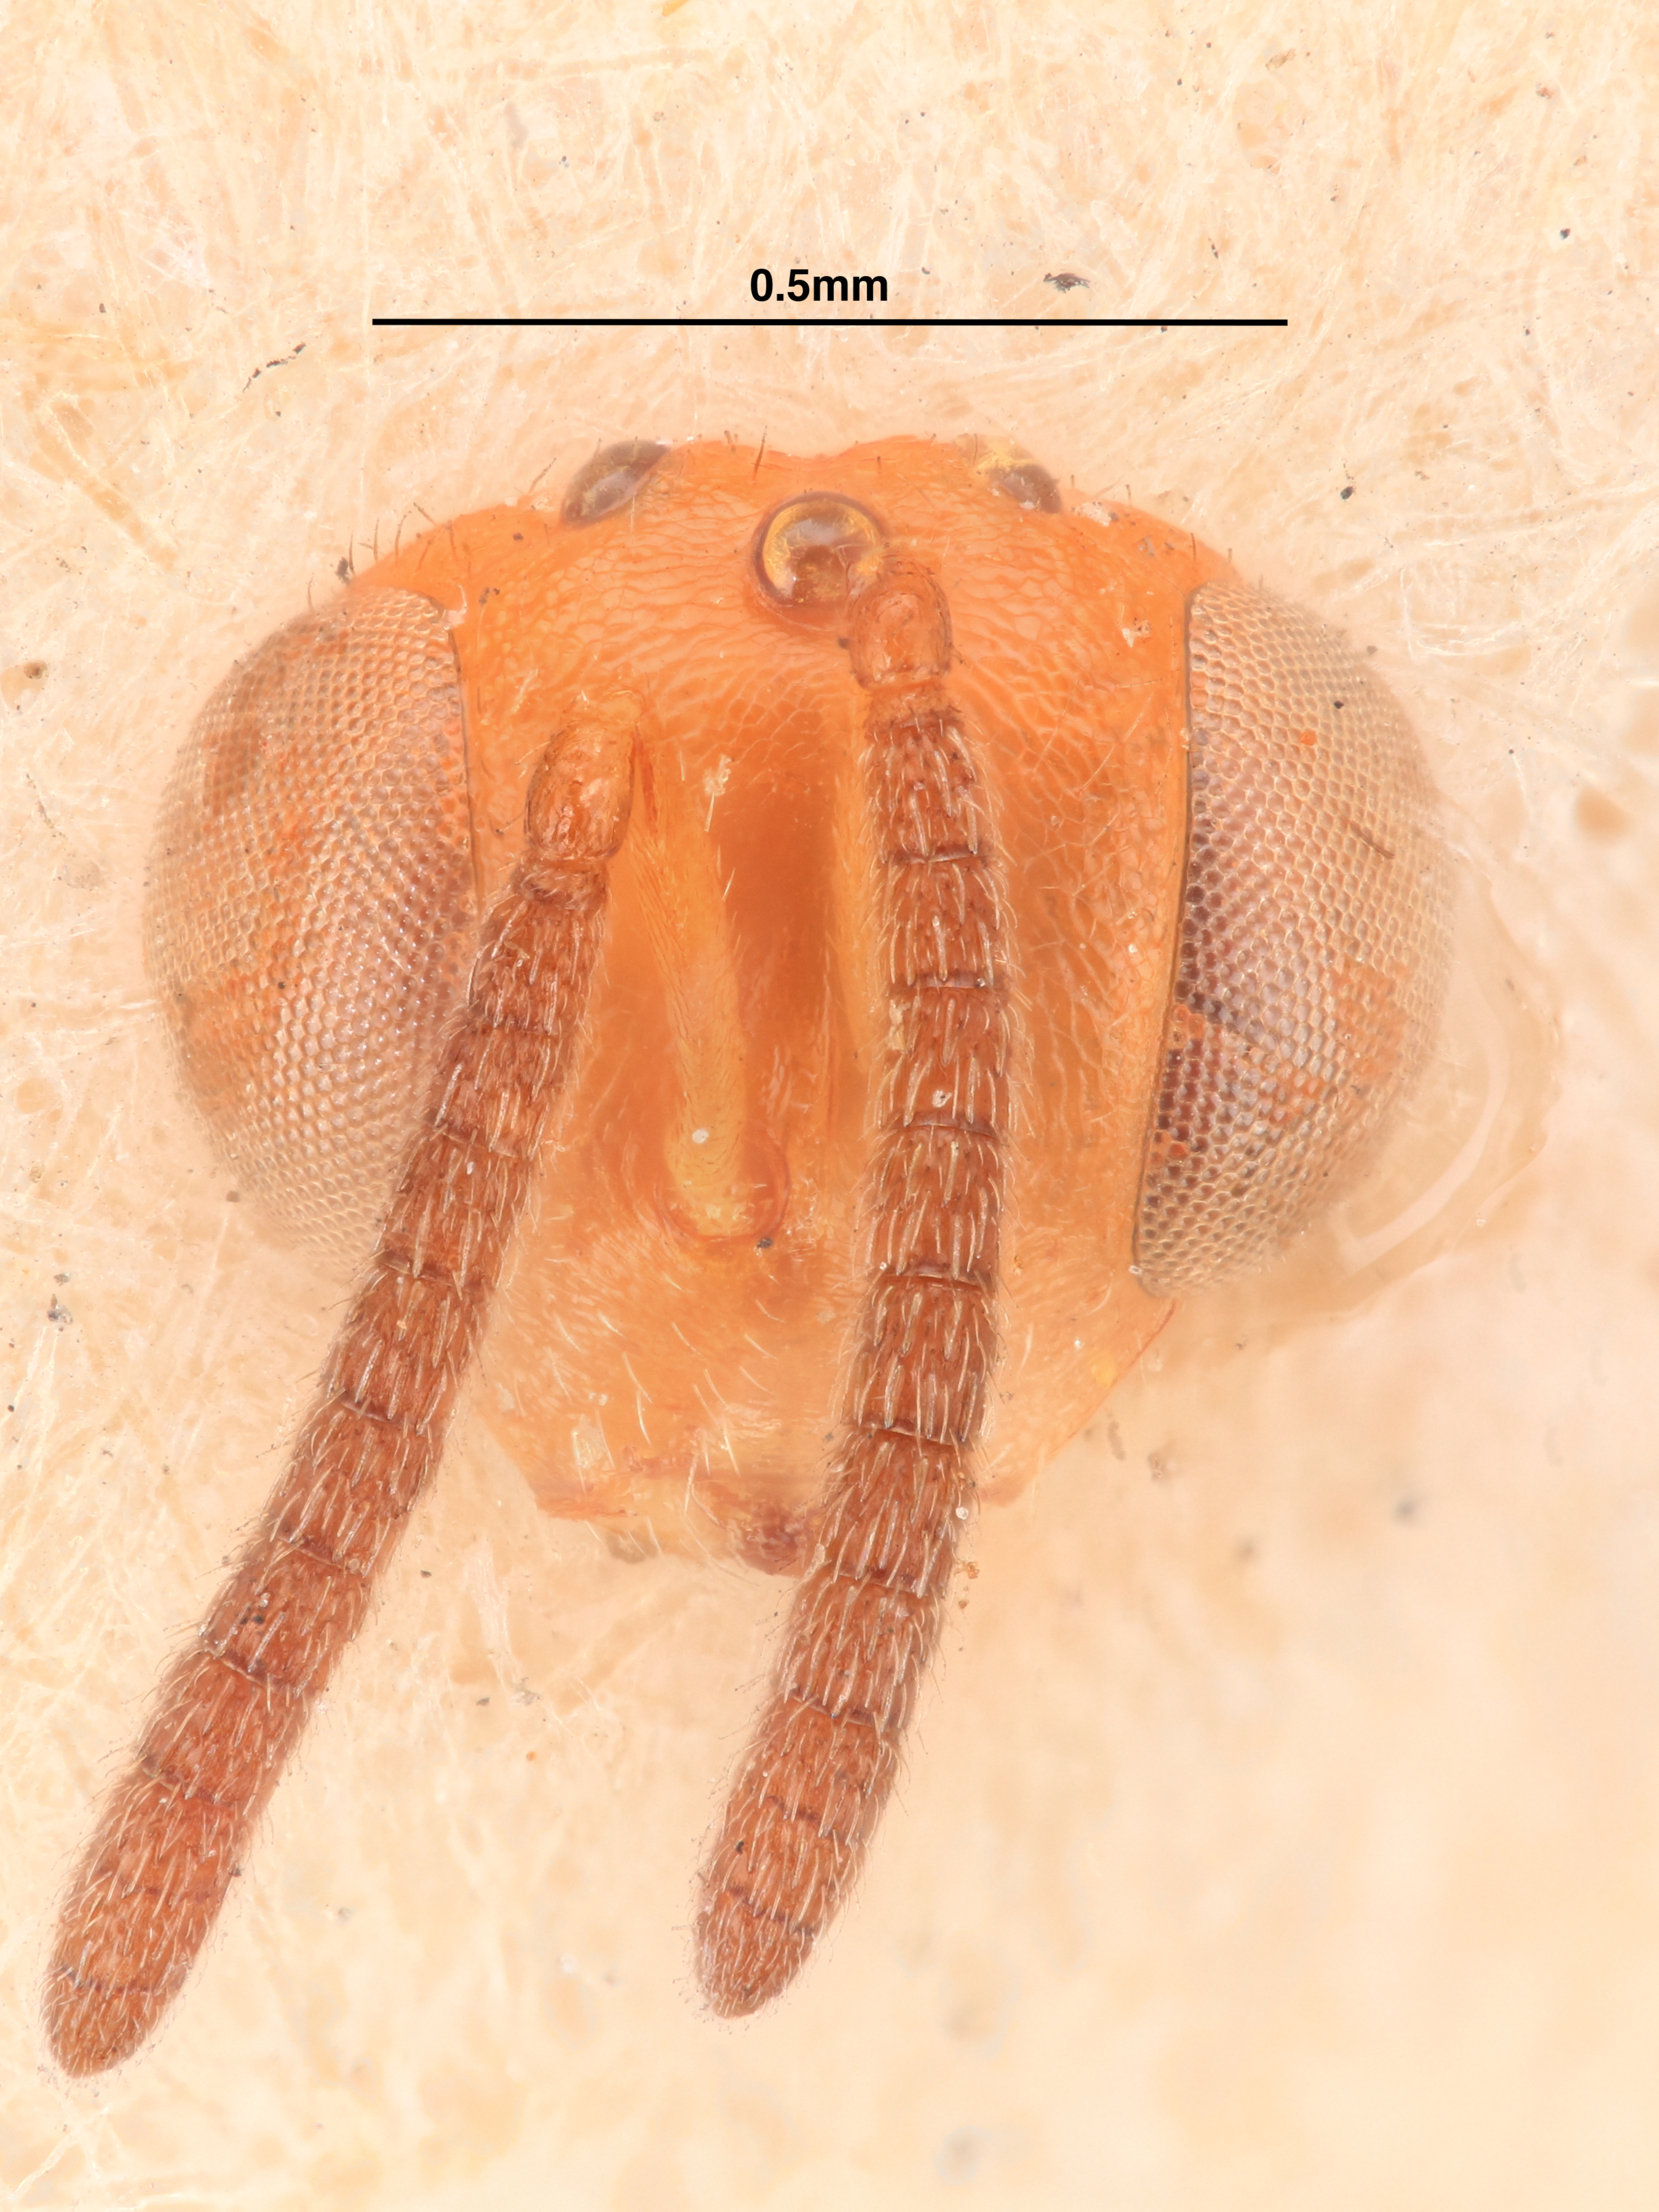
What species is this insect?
Spilochalcis elachis
